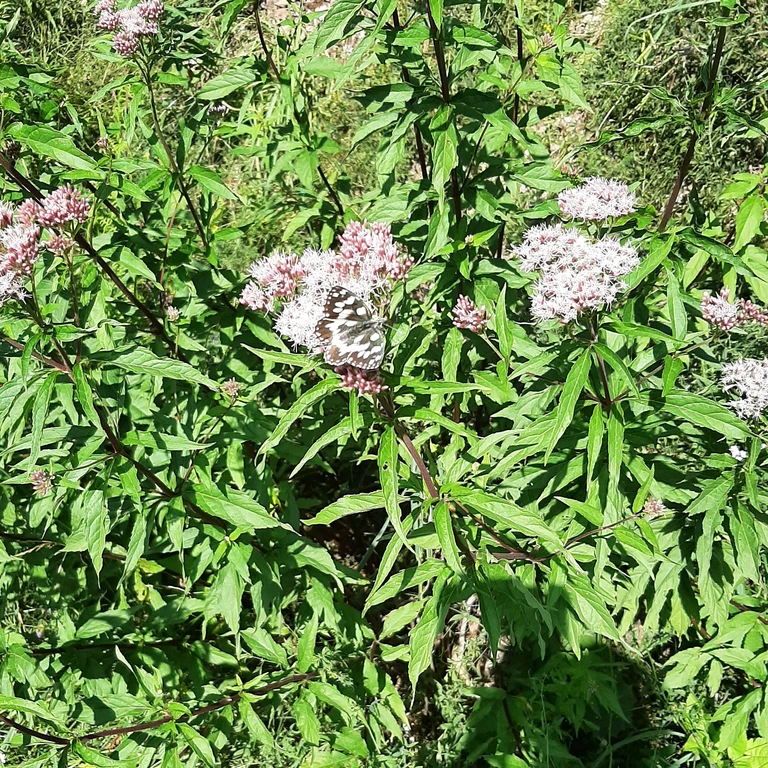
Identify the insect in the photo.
Melanargia galathea
